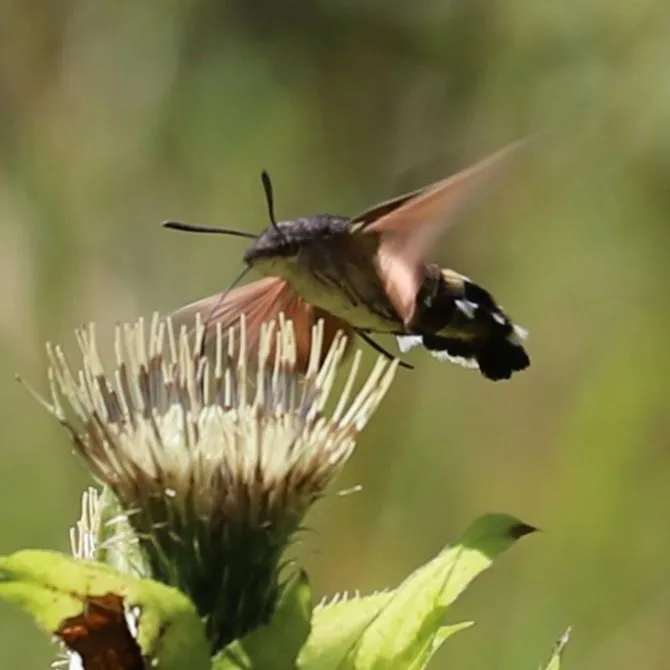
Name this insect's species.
Macroglossum stellatarum
